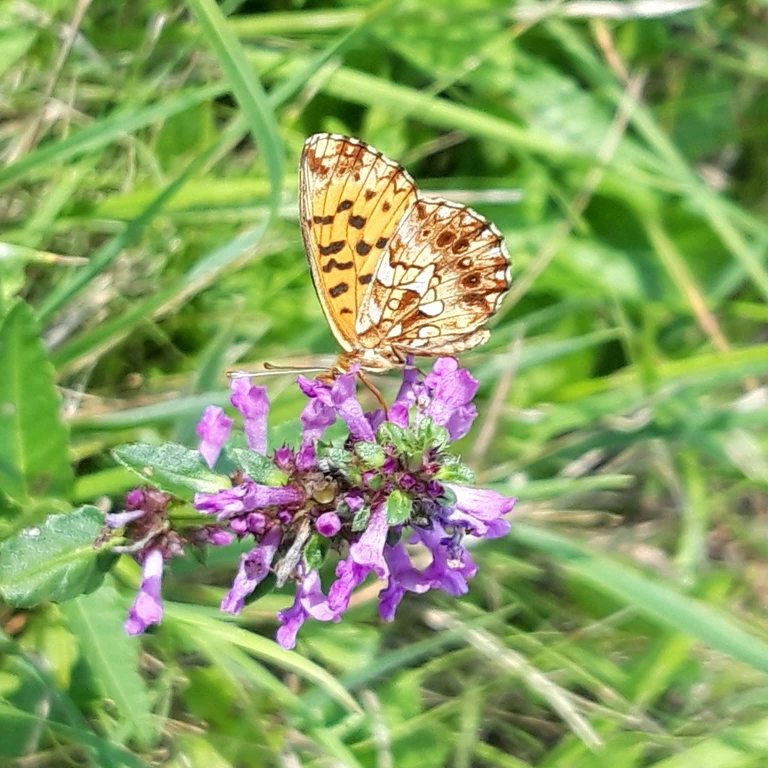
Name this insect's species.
Boloria dia
